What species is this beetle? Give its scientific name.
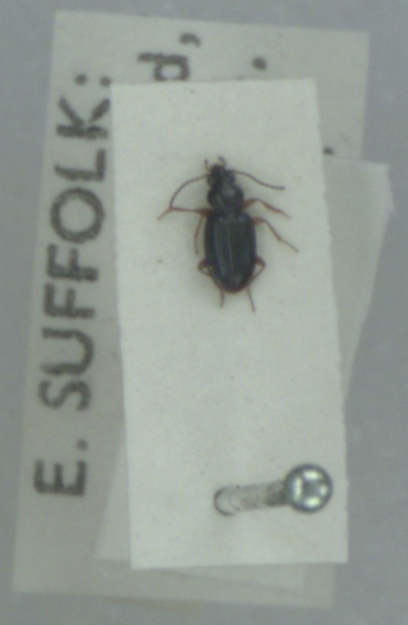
Bembidion assimile
